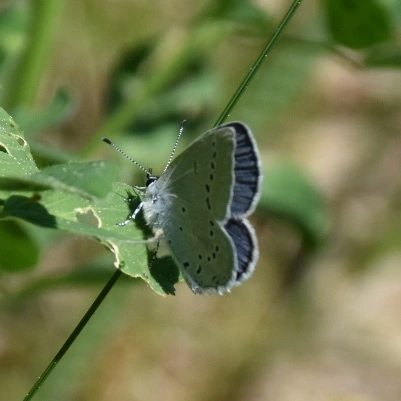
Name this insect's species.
Cupido decolorata (also Elkalyce decolorata)
